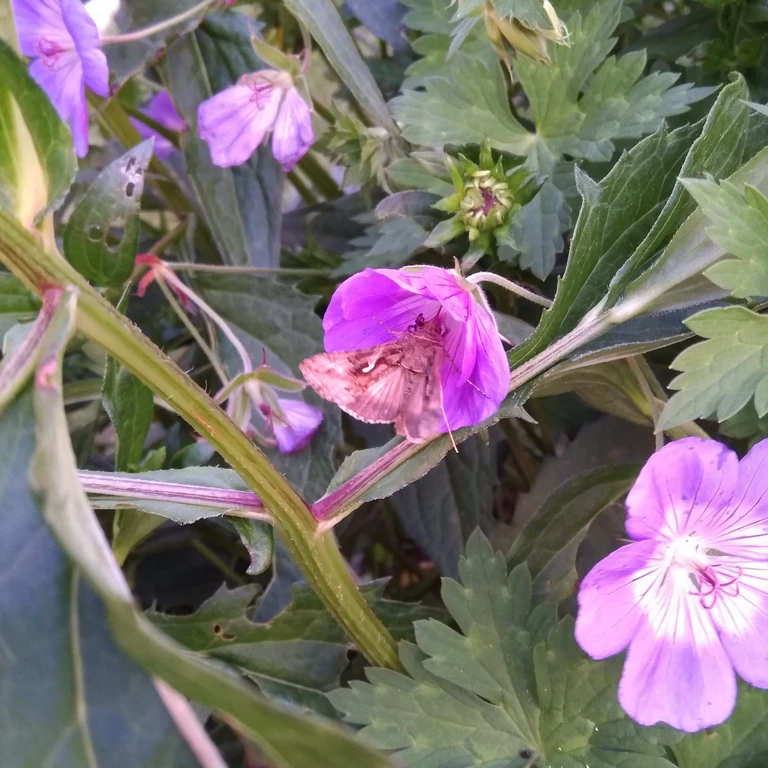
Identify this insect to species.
Autographa gamma
